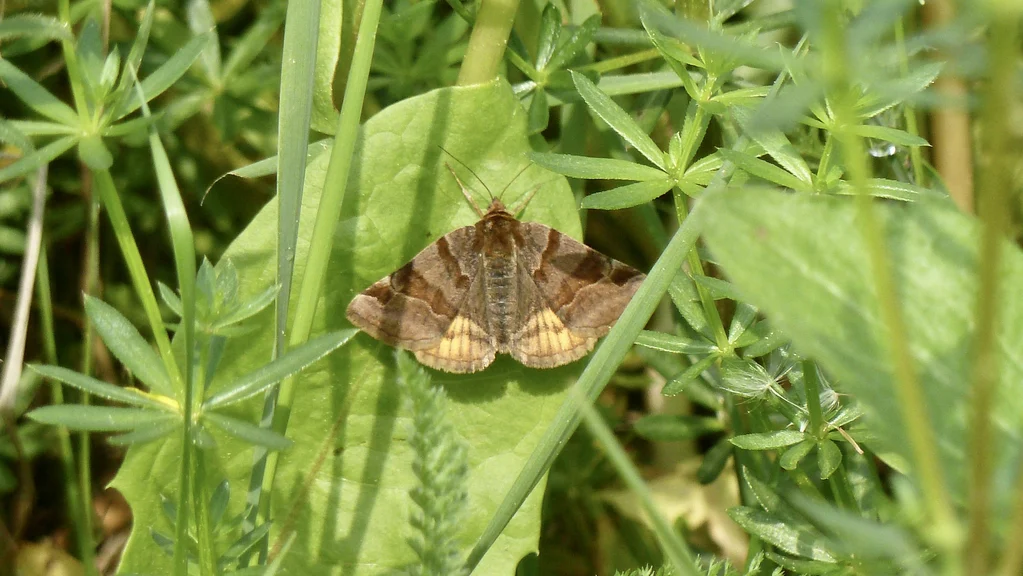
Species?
Euclidia glyphica
